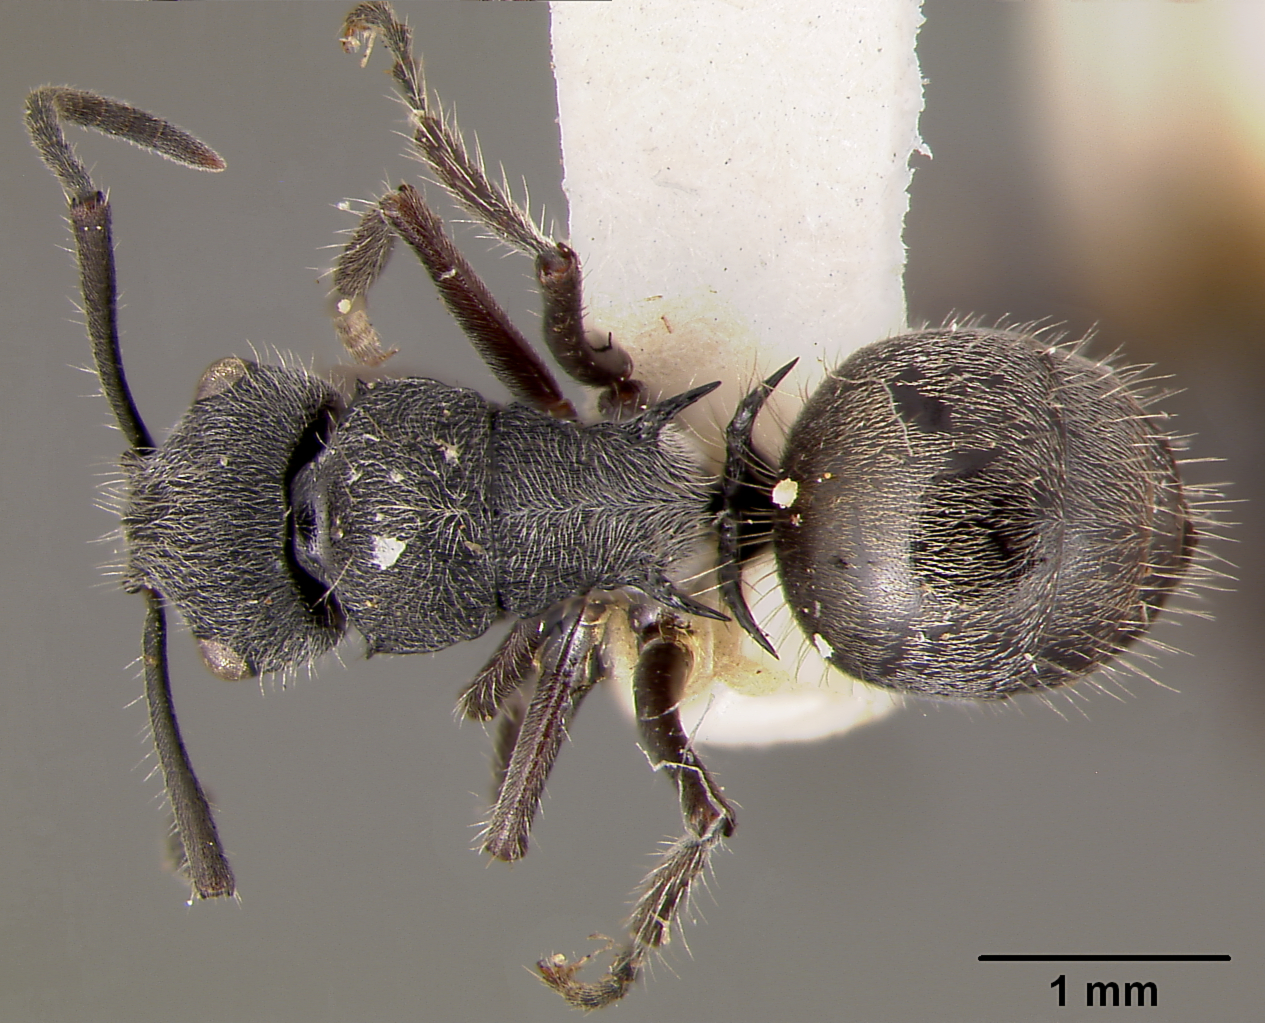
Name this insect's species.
Polyrhachis rere
